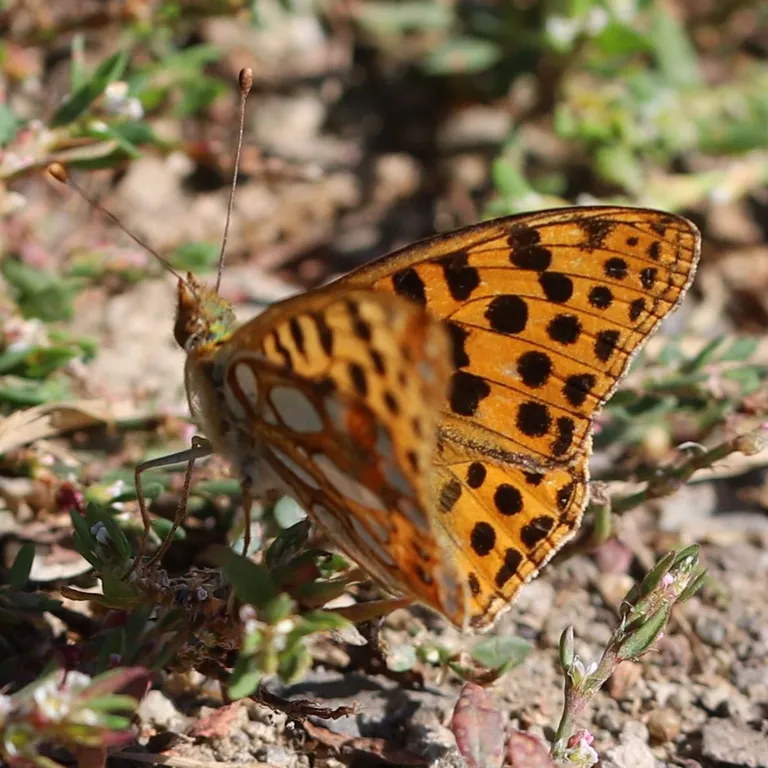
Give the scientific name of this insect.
Issoria lathonia
